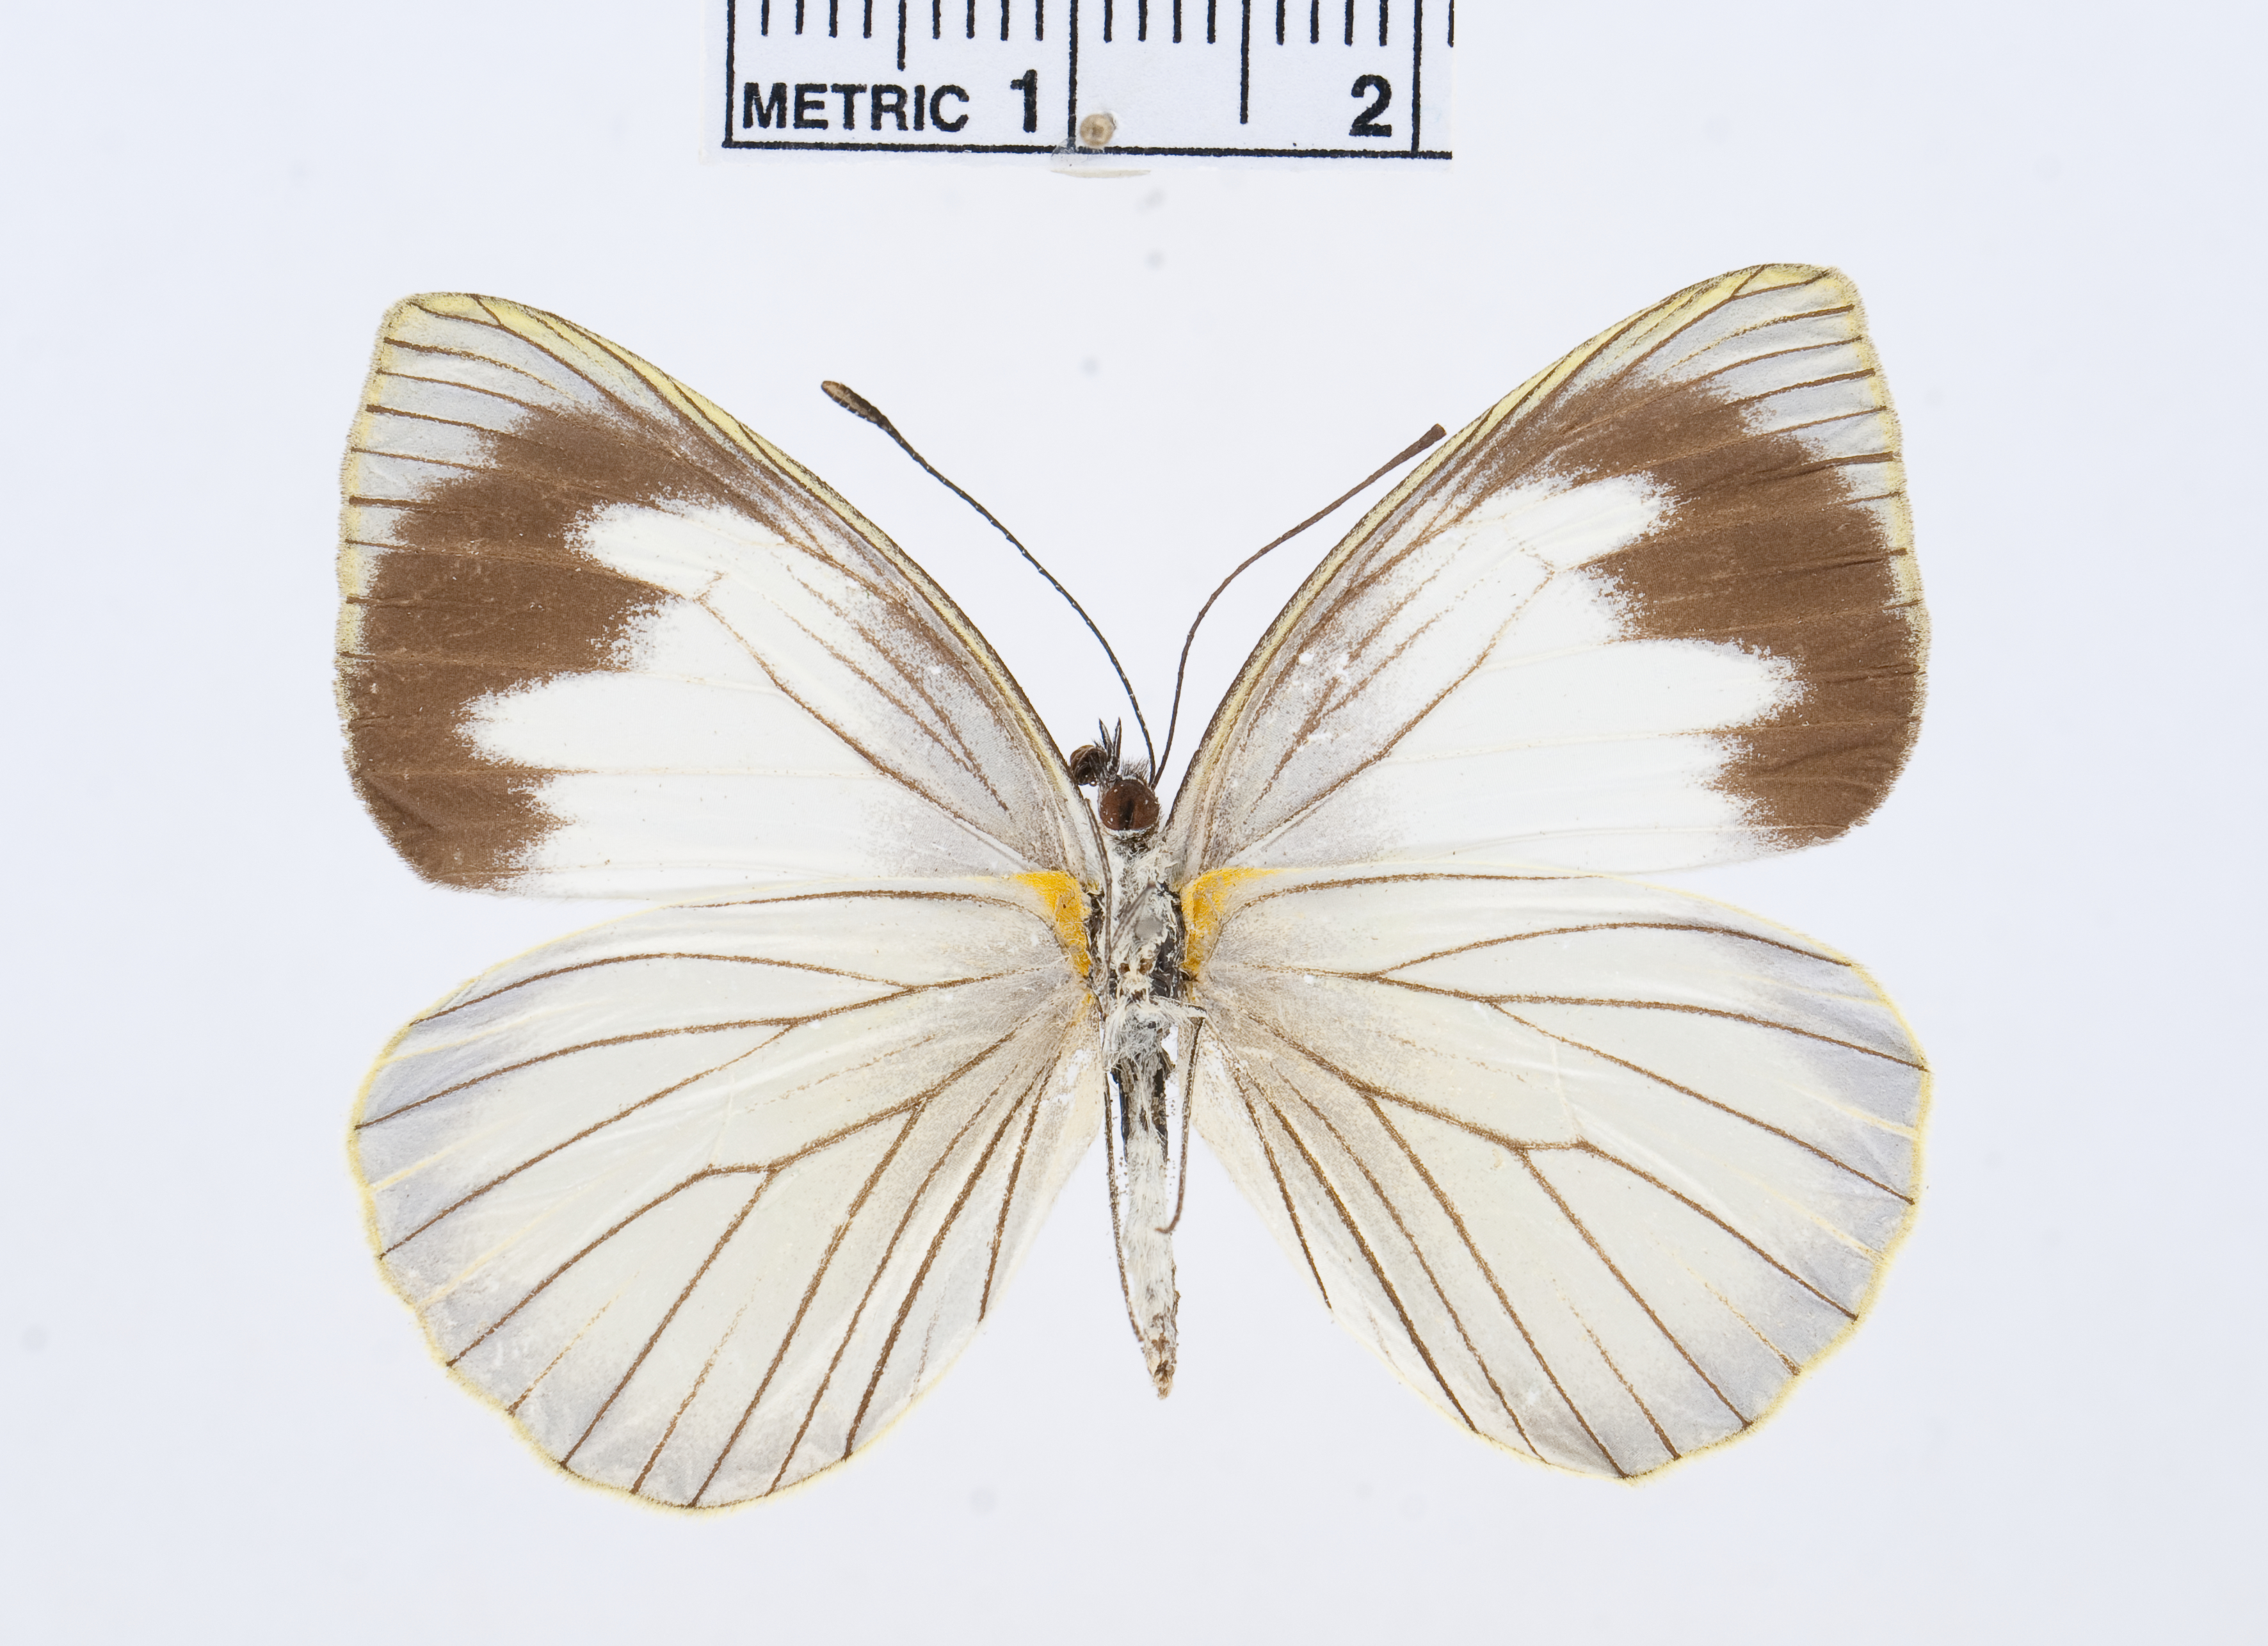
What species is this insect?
Leptophobia tovaria
